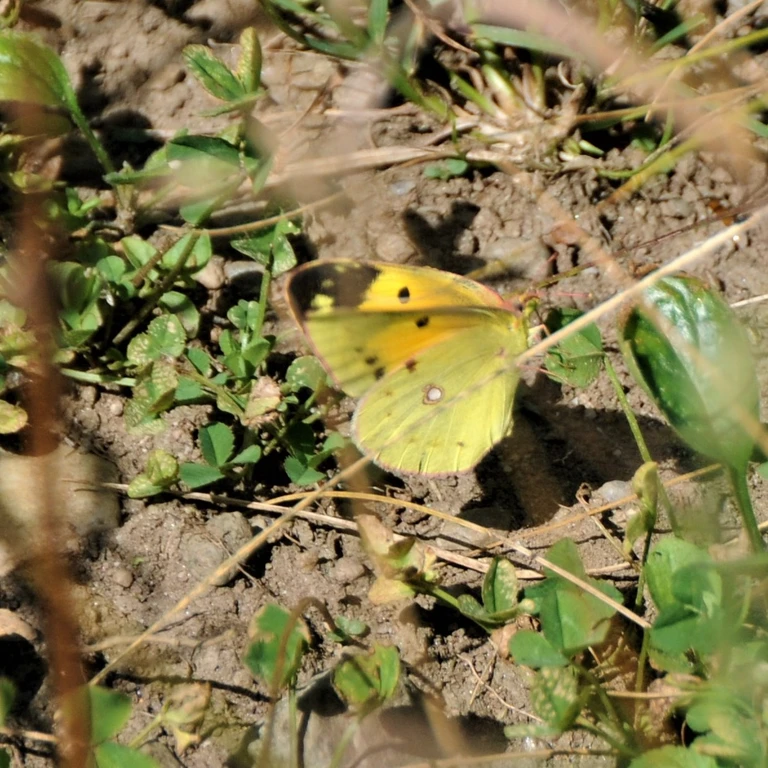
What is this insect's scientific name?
Colias croceus
